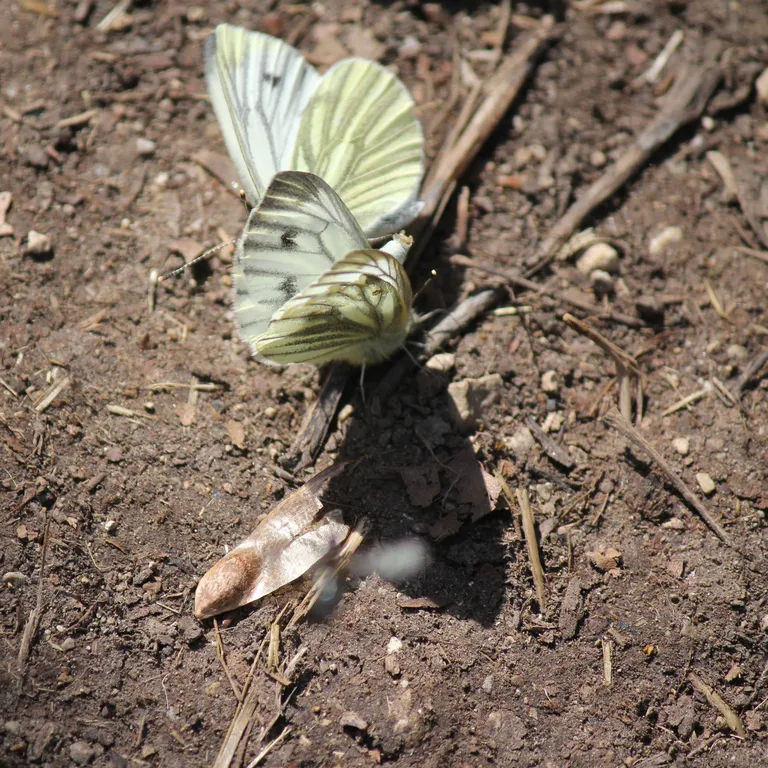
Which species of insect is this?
Pieris napi
